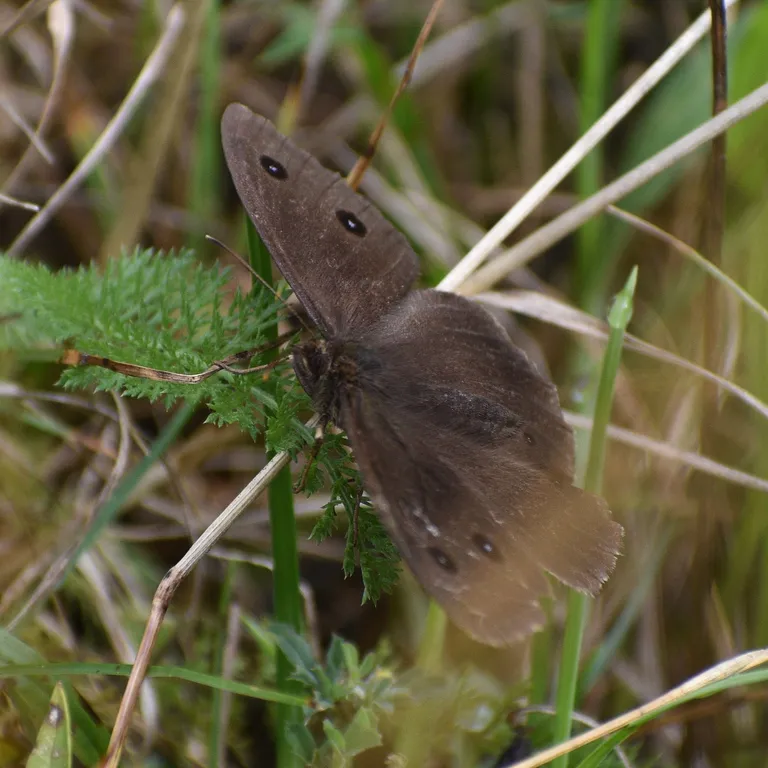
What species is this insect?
Minois dryas
